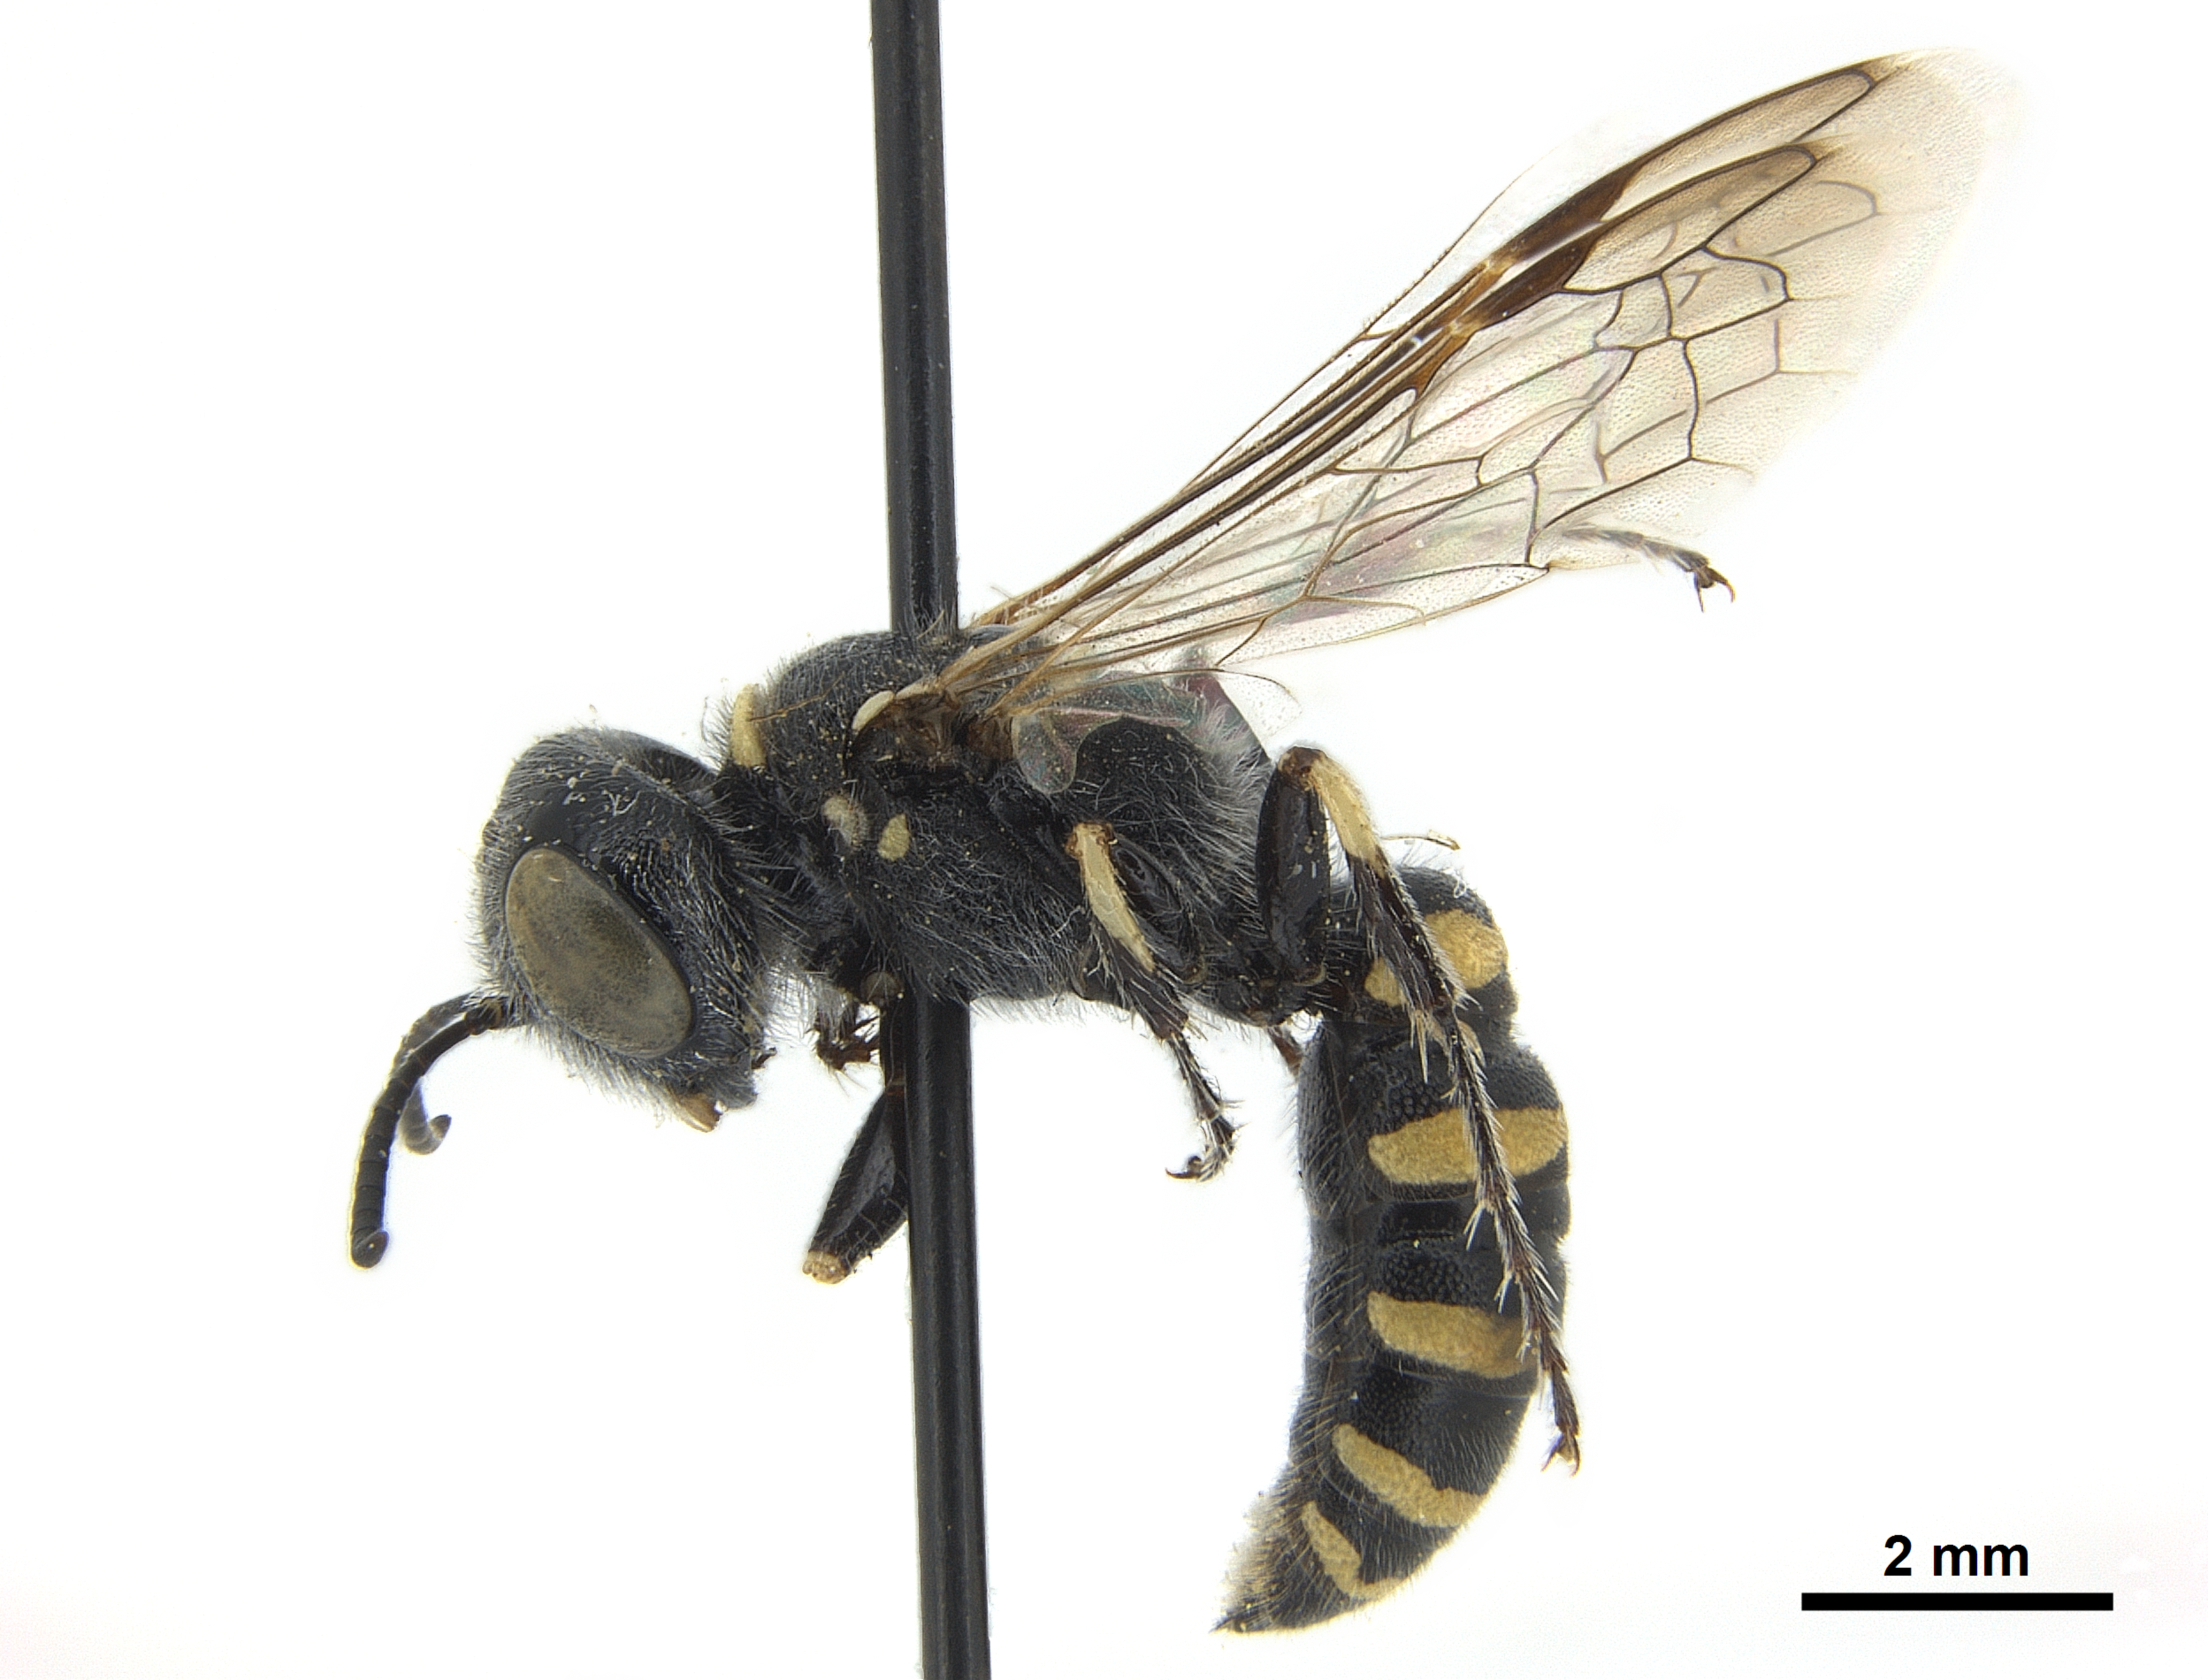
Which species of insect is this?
Clypeadon haigi
